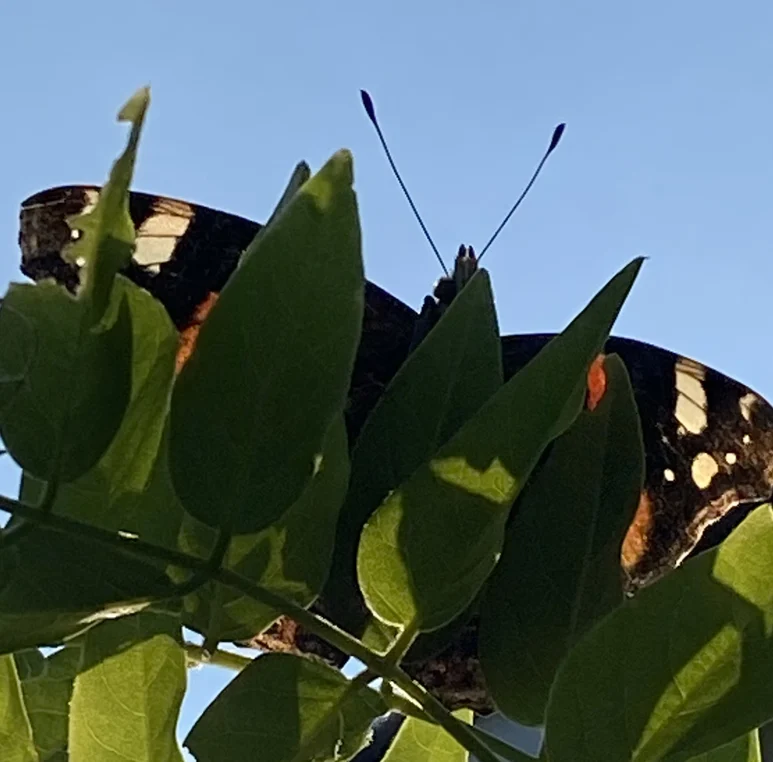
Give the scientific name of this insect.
Vanessa atalanta
